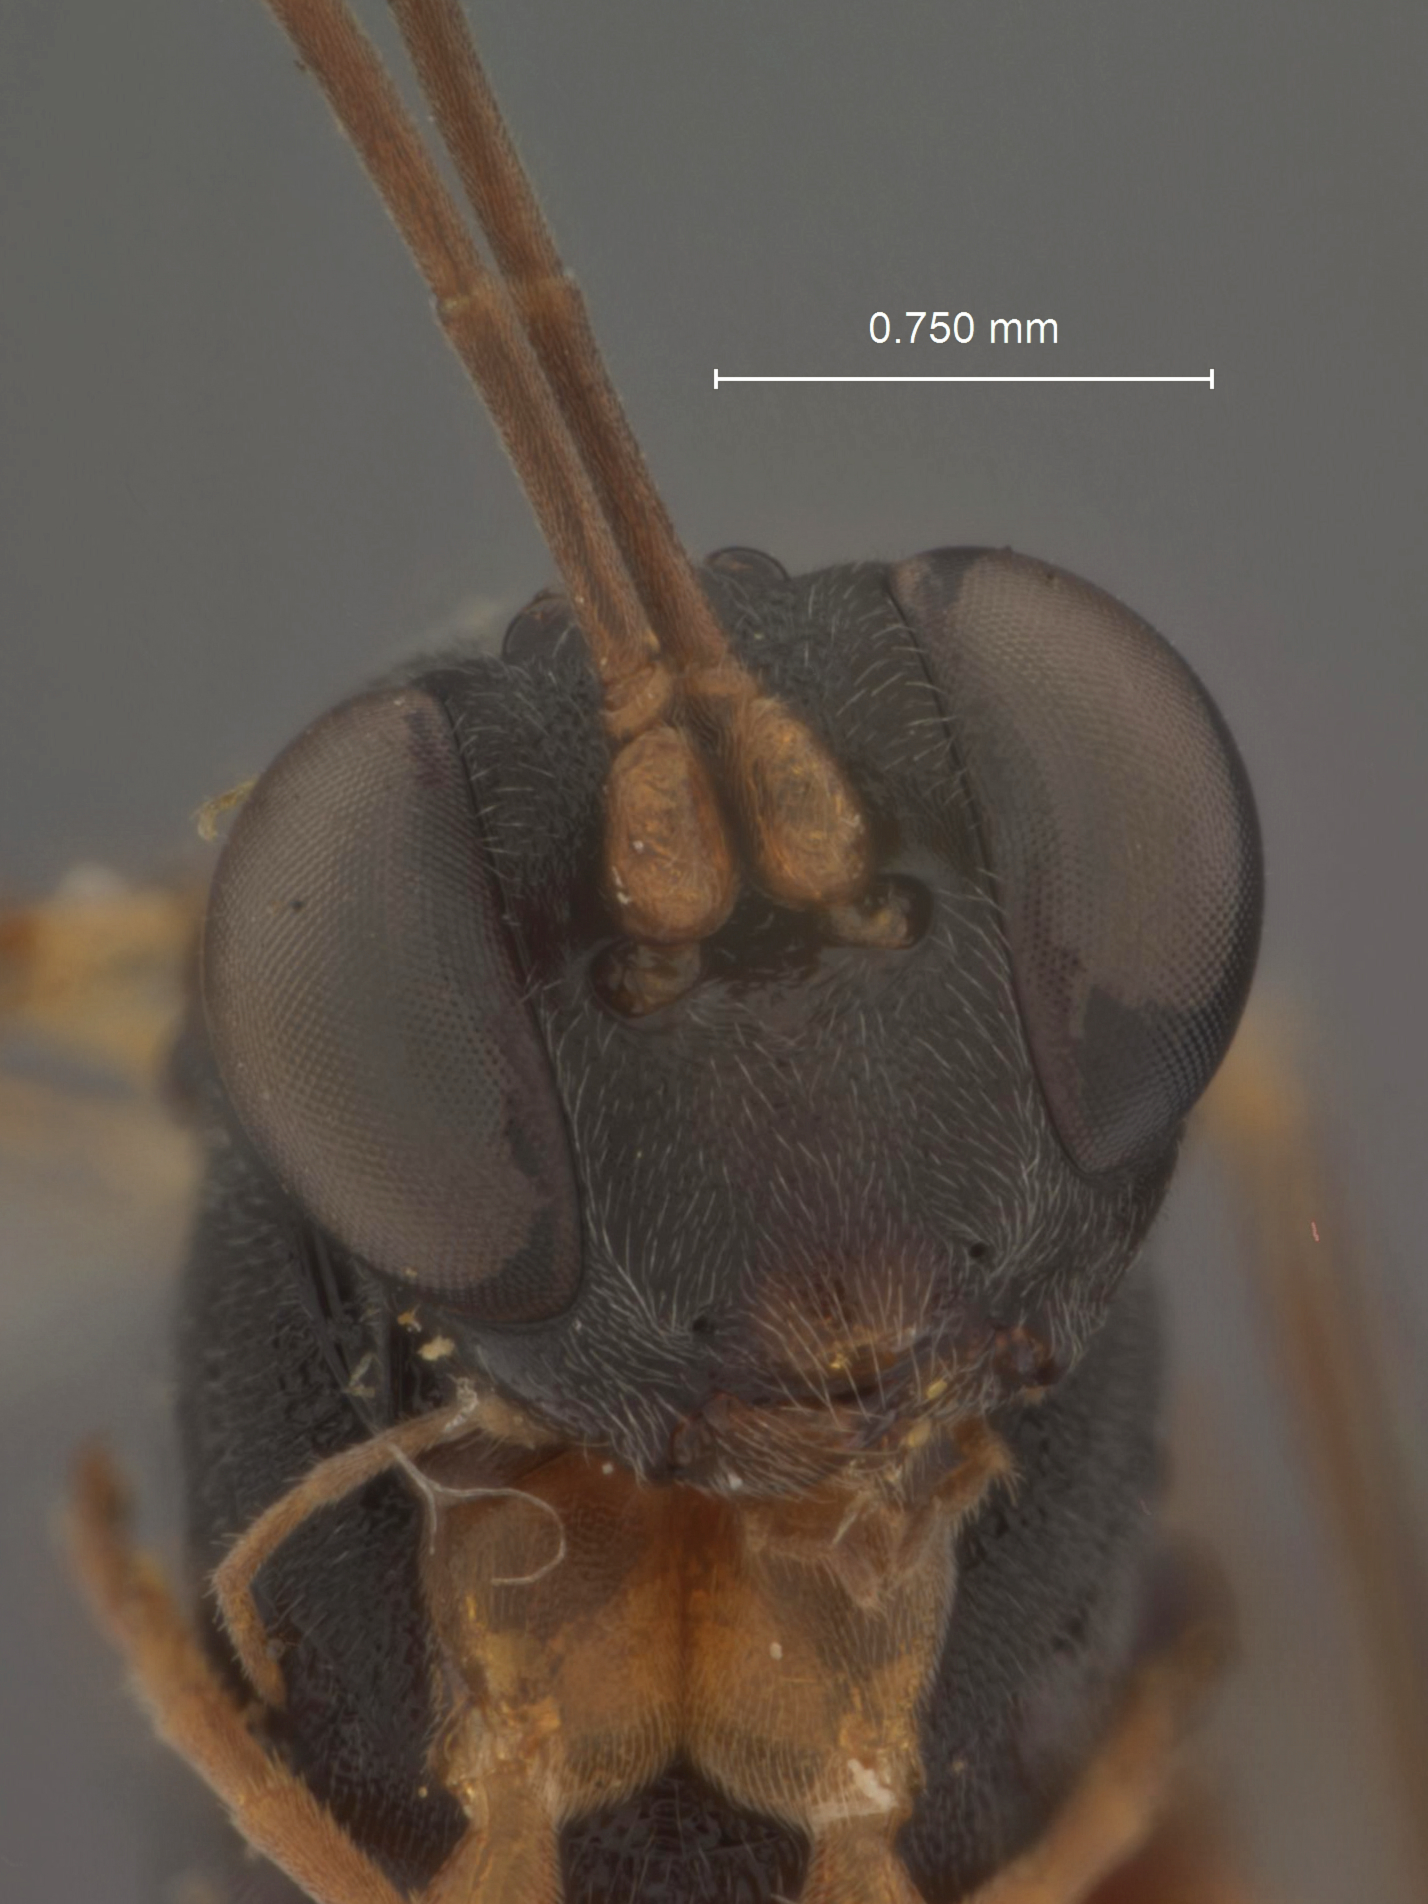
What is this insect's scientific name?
Spilocryptus neodiprionis
